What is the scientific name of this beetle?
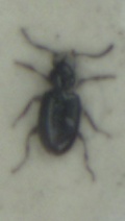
Bembidion minimum
